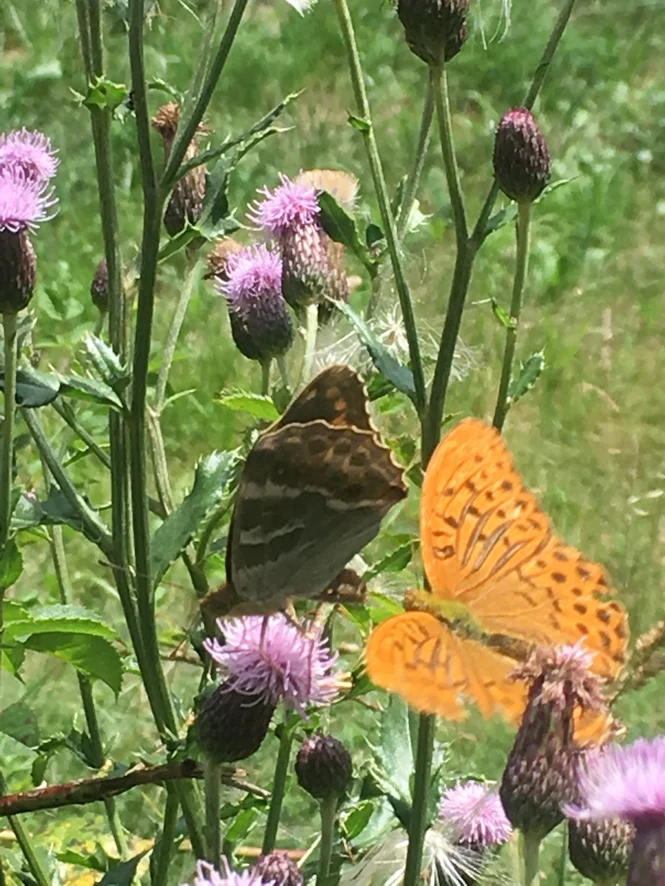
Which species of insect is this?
Argynnis paphia
